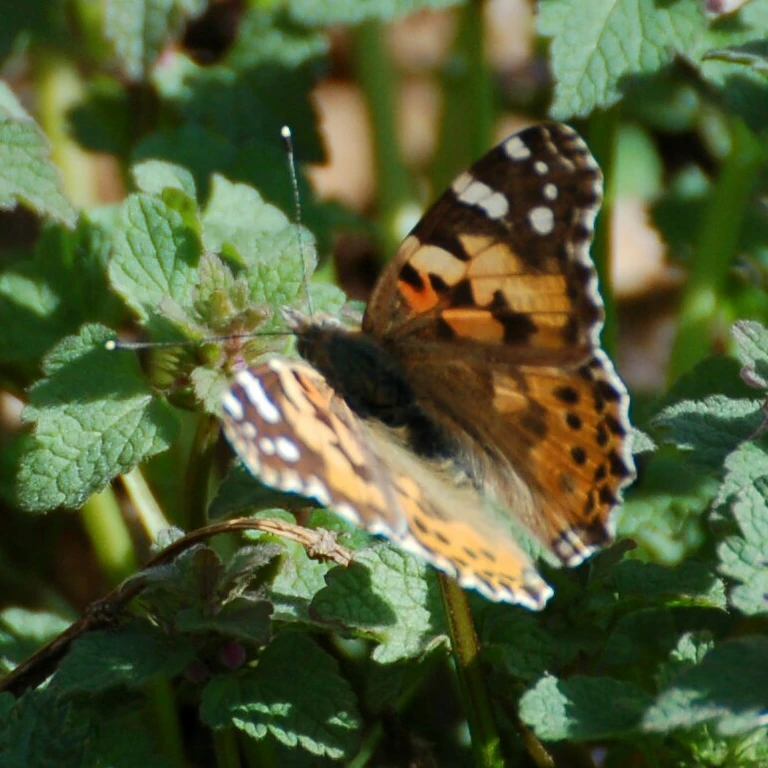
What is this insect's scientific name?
Vanessa cardui
